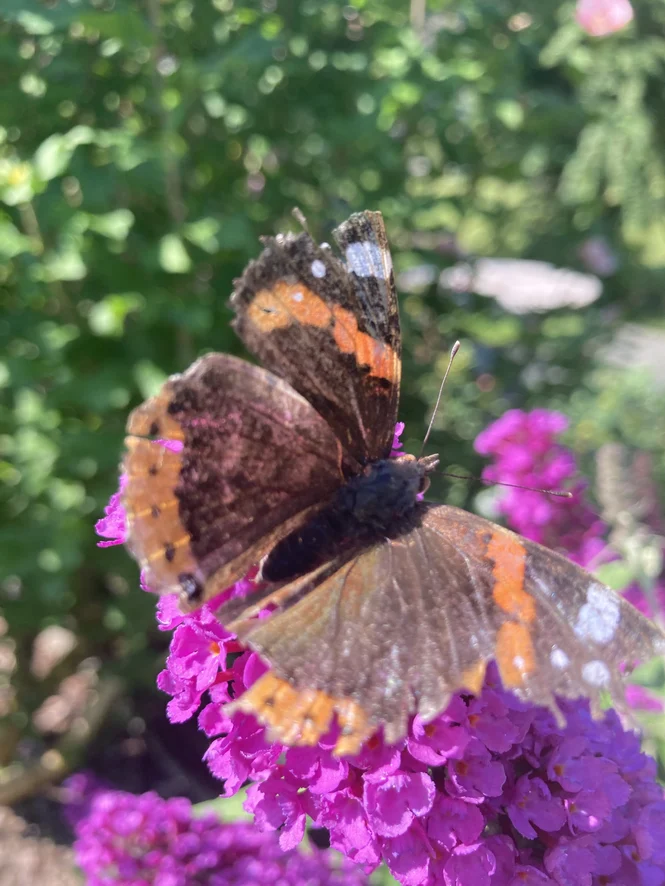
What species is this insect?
Vanessa atalanta
